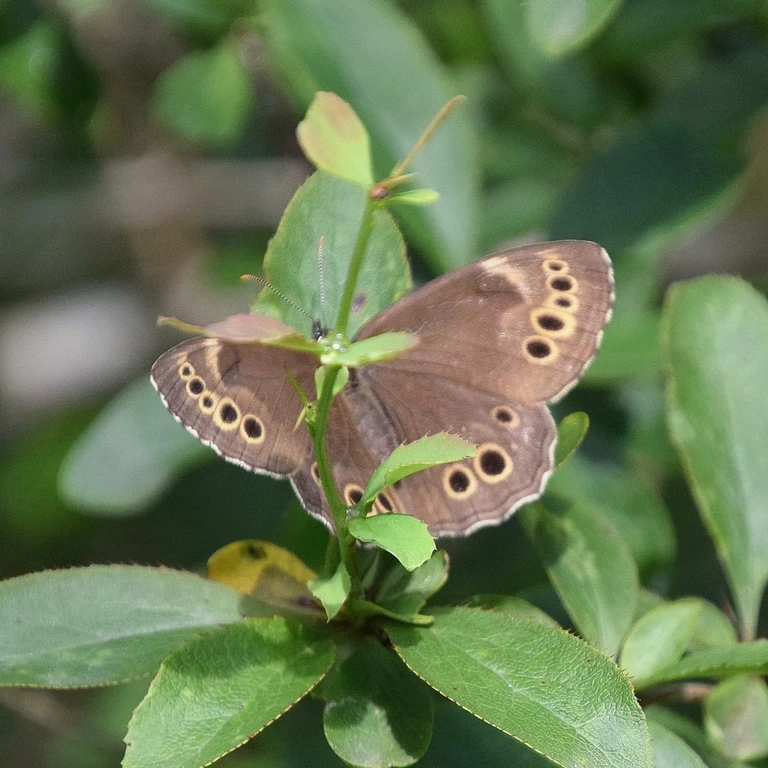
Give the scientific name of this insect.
Lopinga achine (also Pararge achine)
